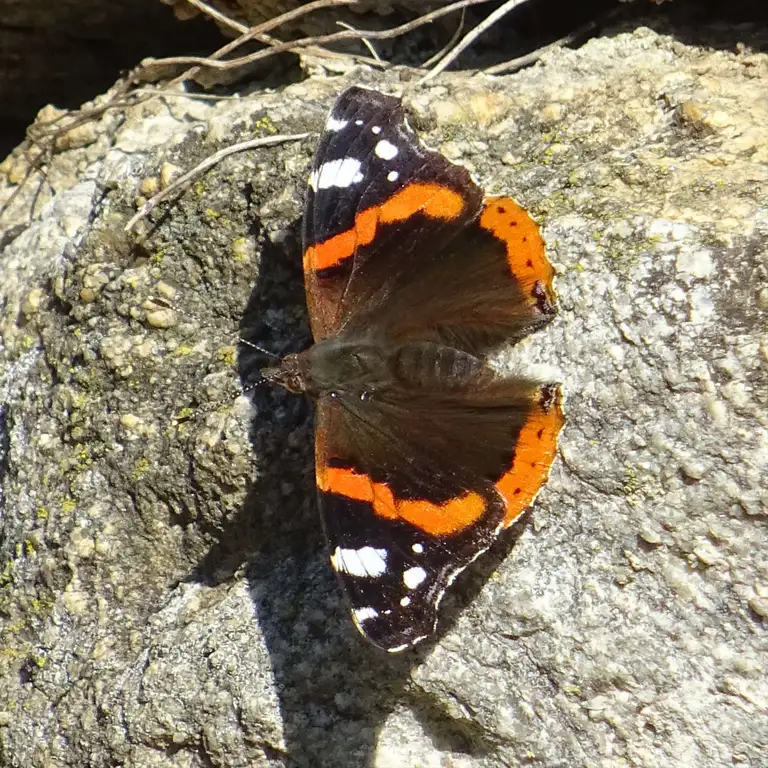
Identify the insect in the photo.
Vanessa atalanta
